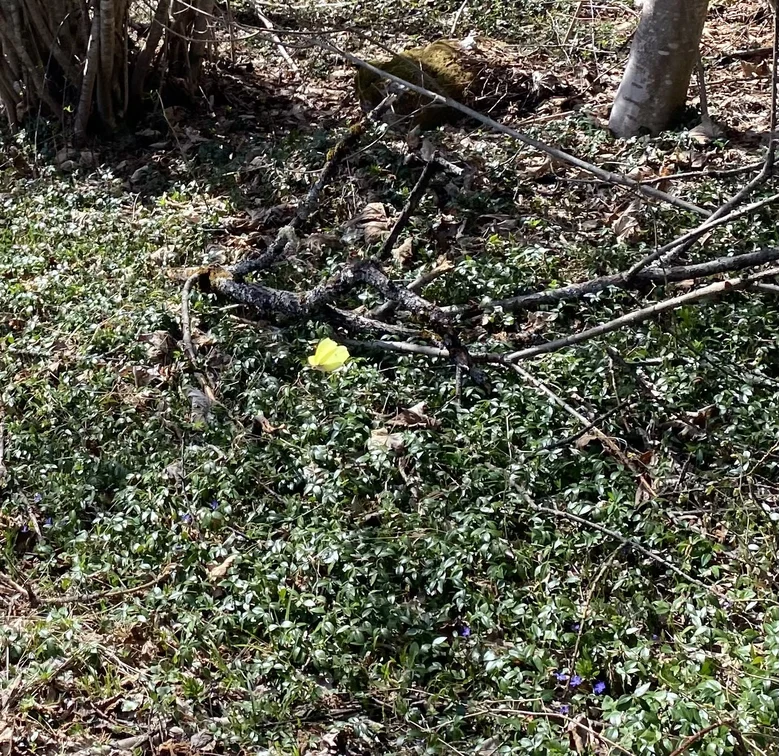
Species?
Gonepteryx rhamni
